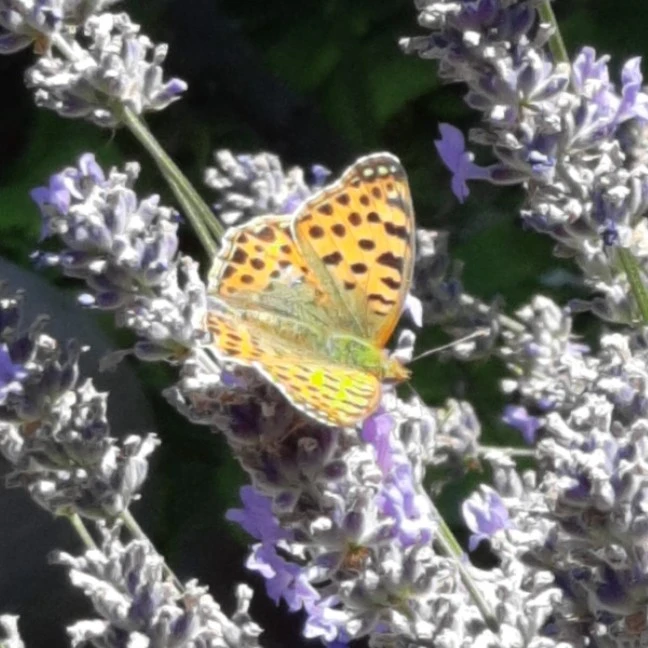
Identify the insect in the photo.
Issoria lathonia
